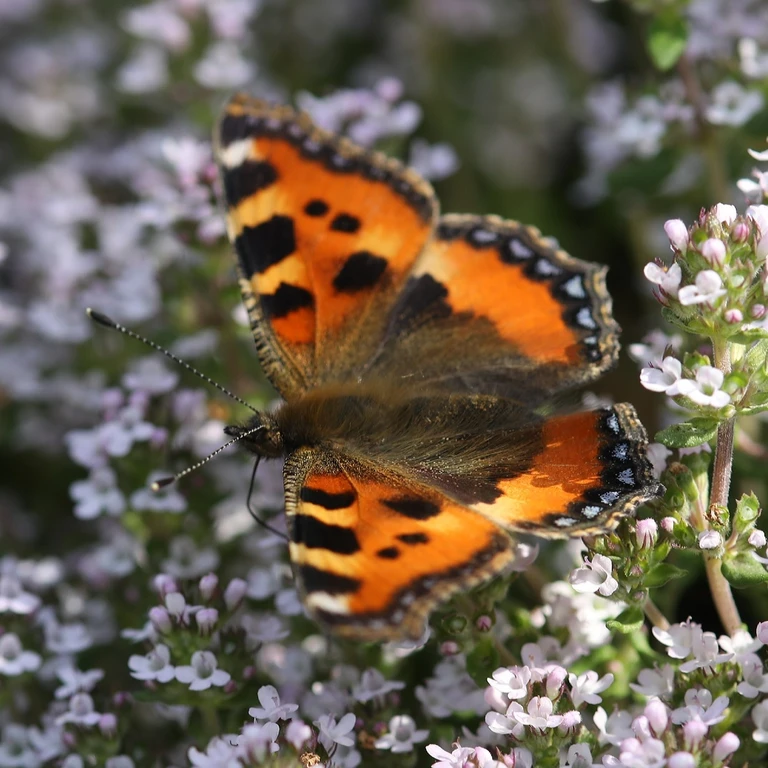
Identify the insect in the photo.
Aglais urticae
